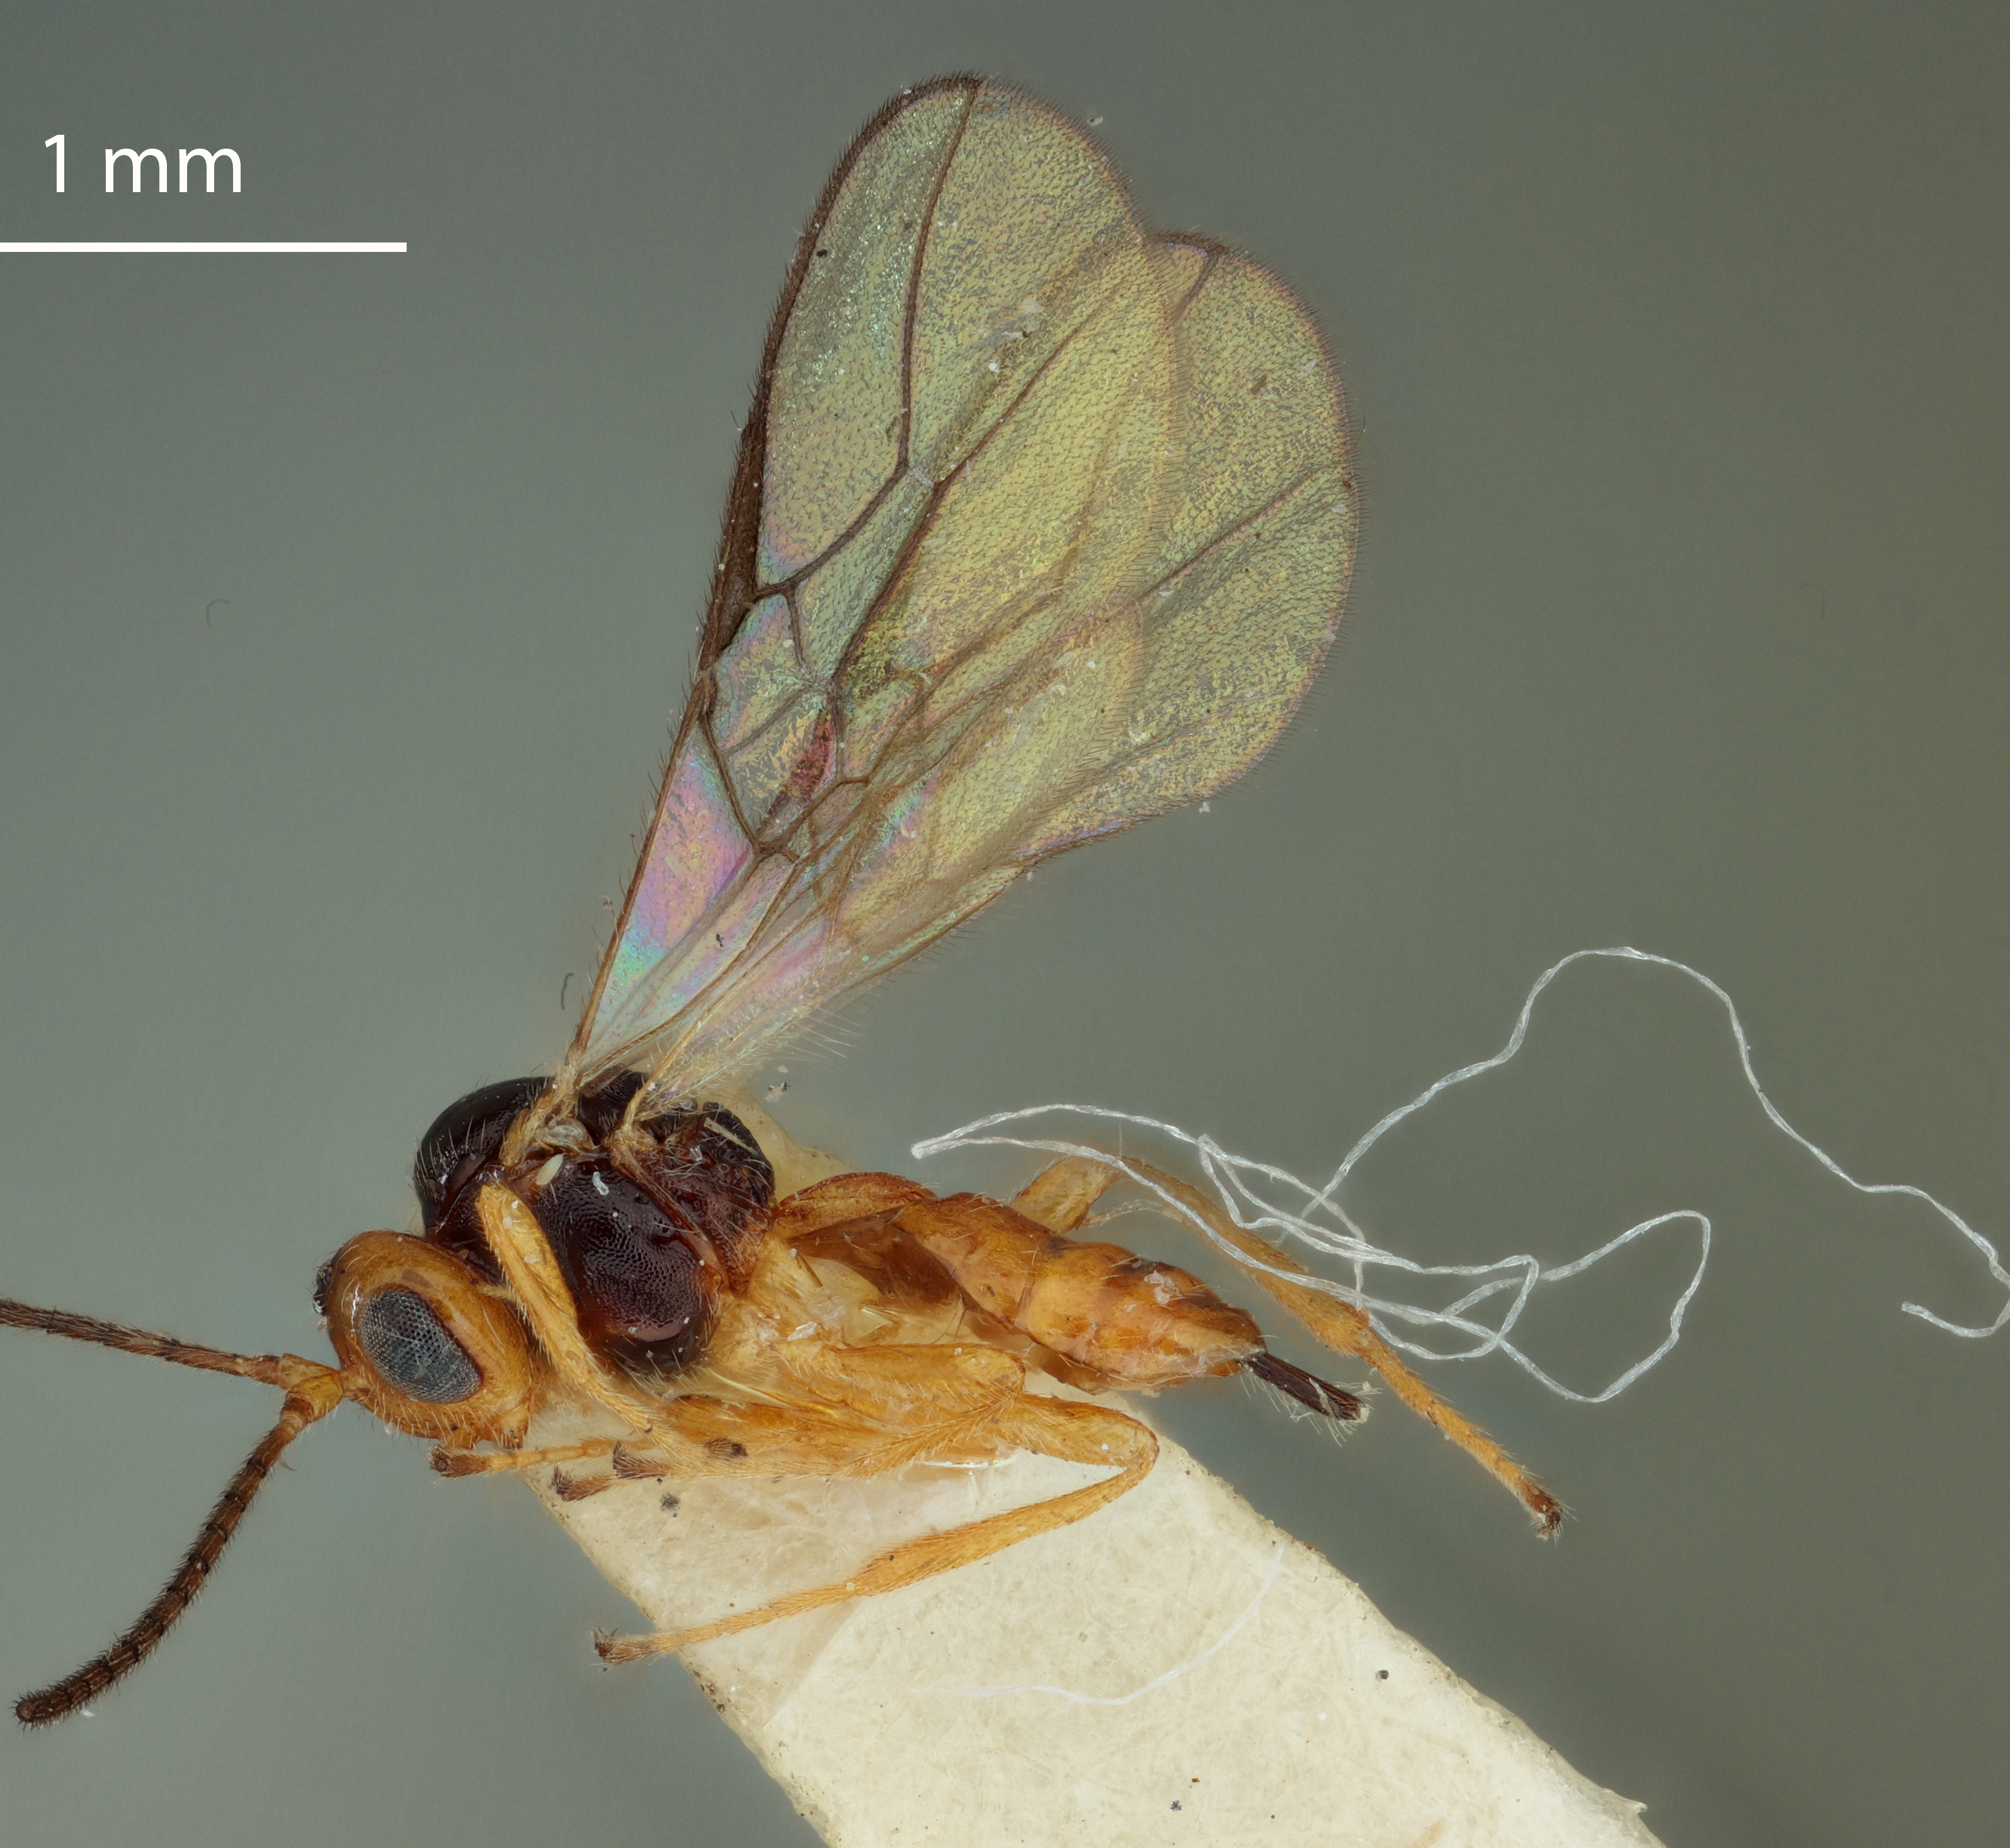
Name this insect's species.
Opius dreisbachi
